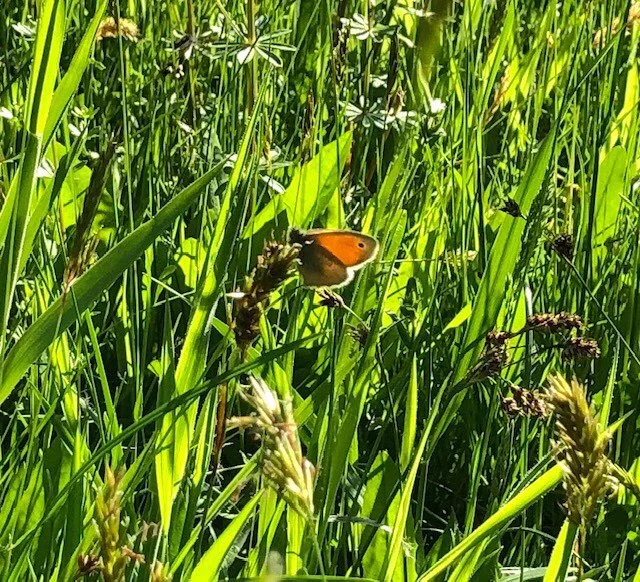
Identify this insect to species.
Coenonympha pamphilus
